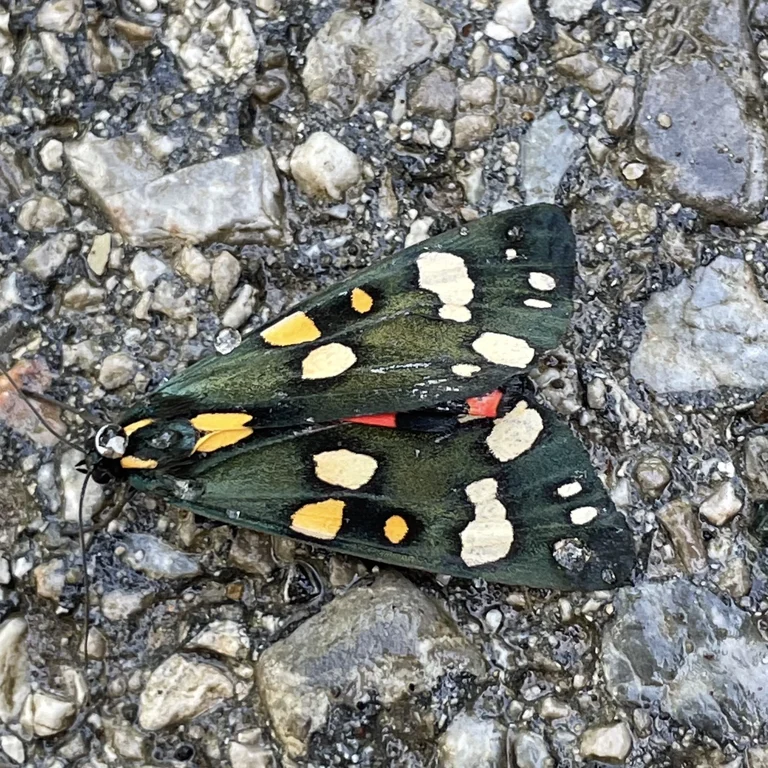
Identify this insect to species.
Callimorpha dominula
